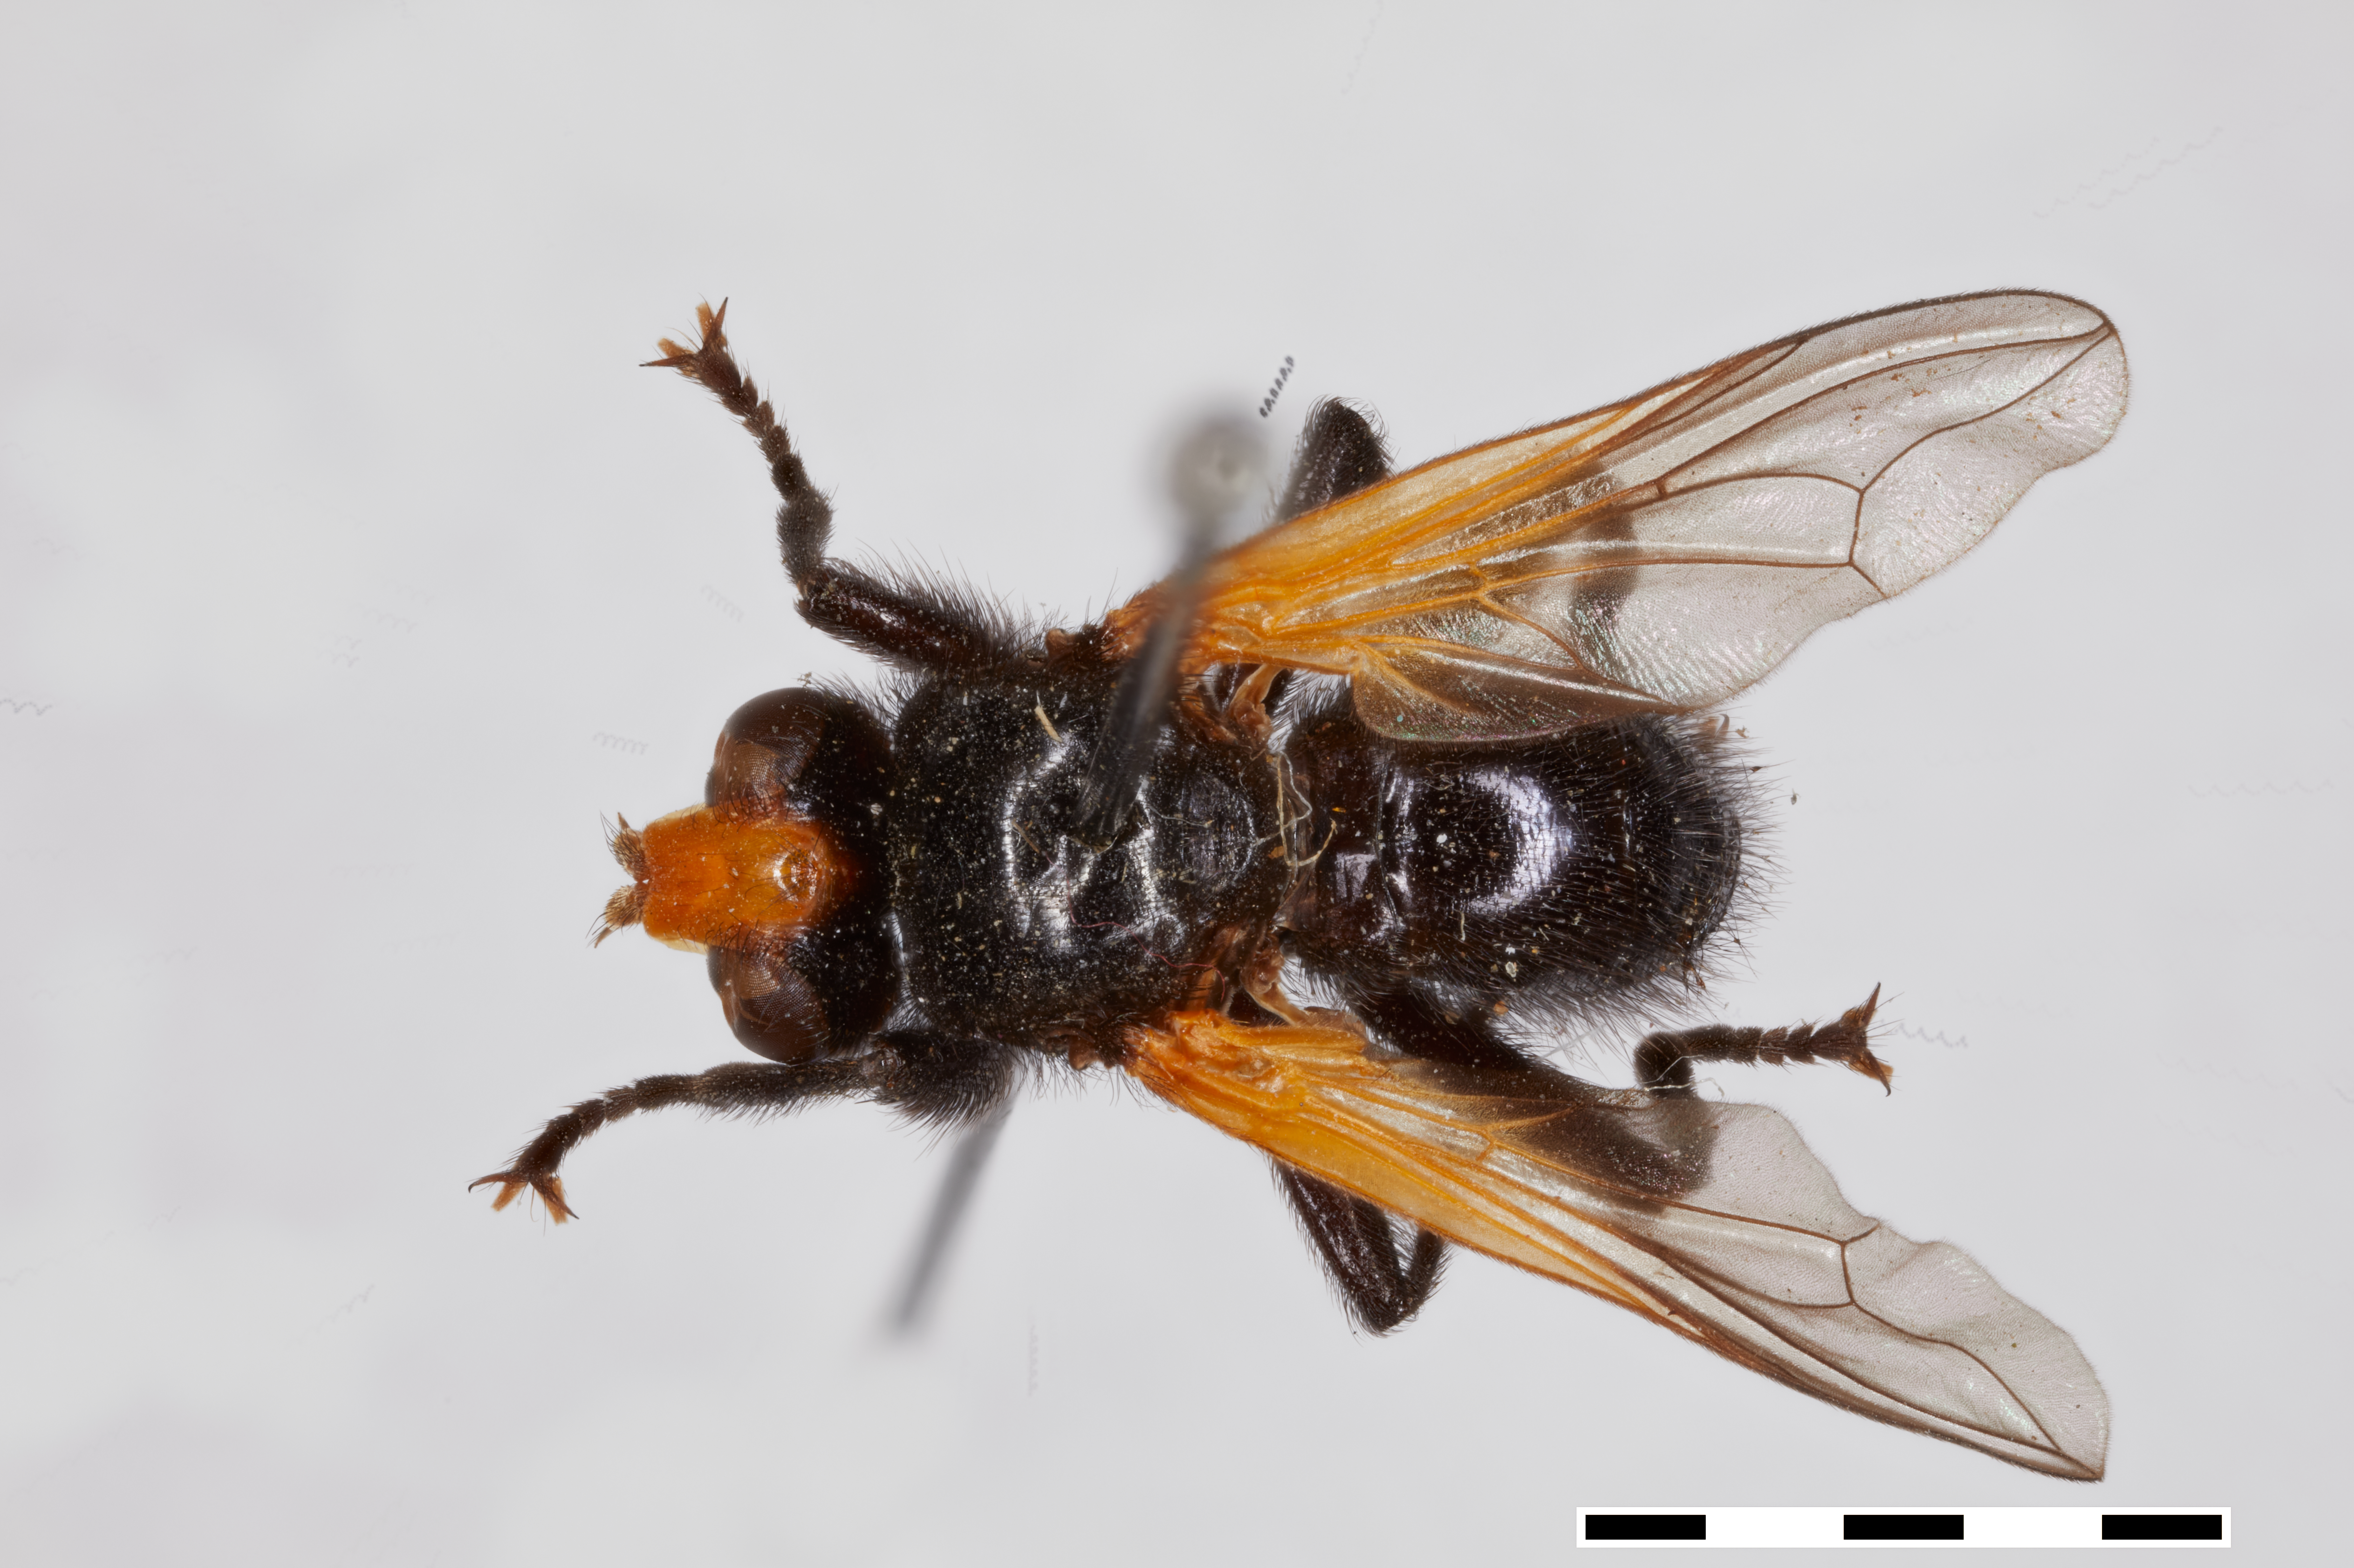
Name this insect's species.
Melanosoma carbonaria
